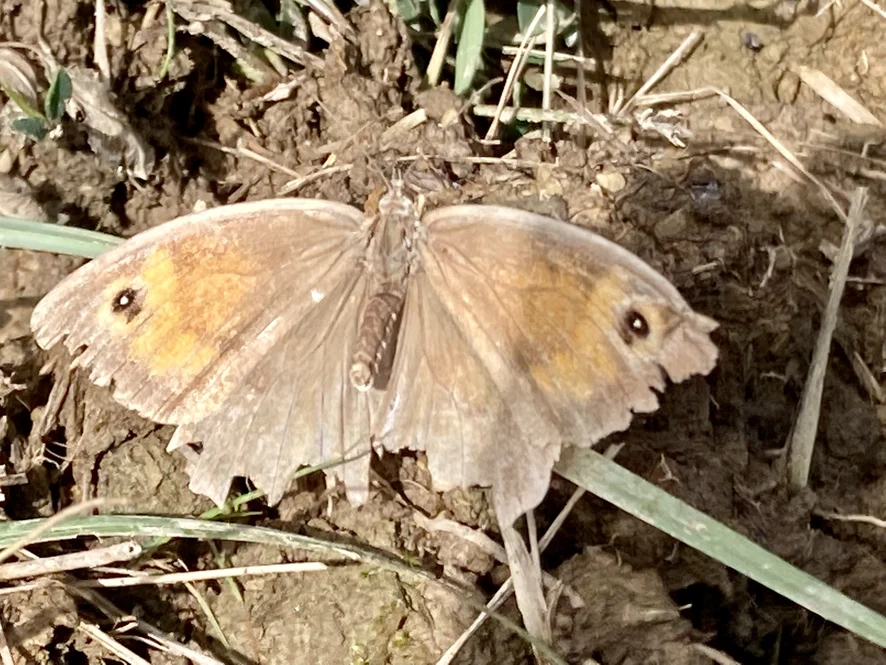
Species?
Maniola jurtina
